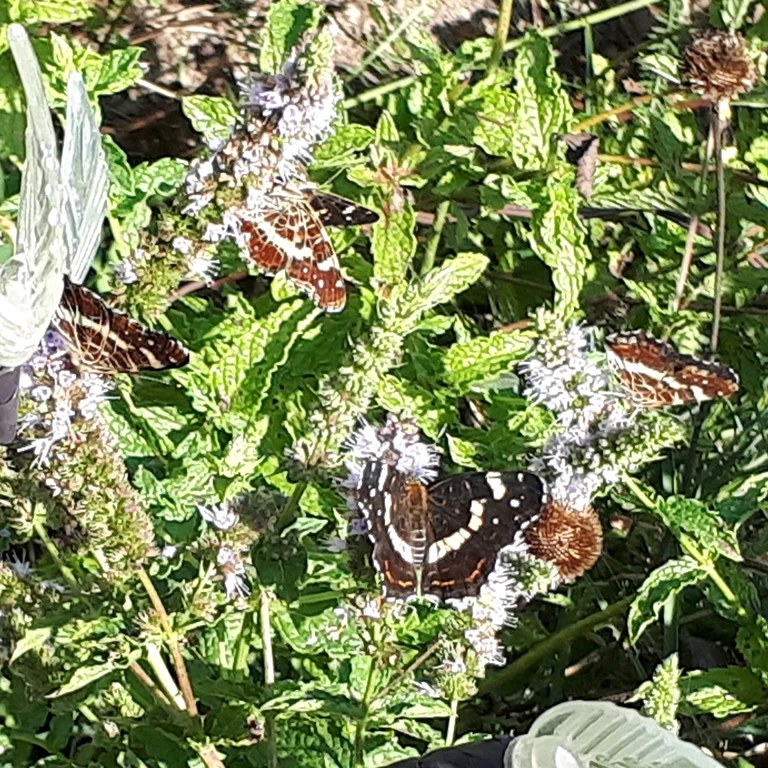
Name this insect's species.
Araschnia levana
